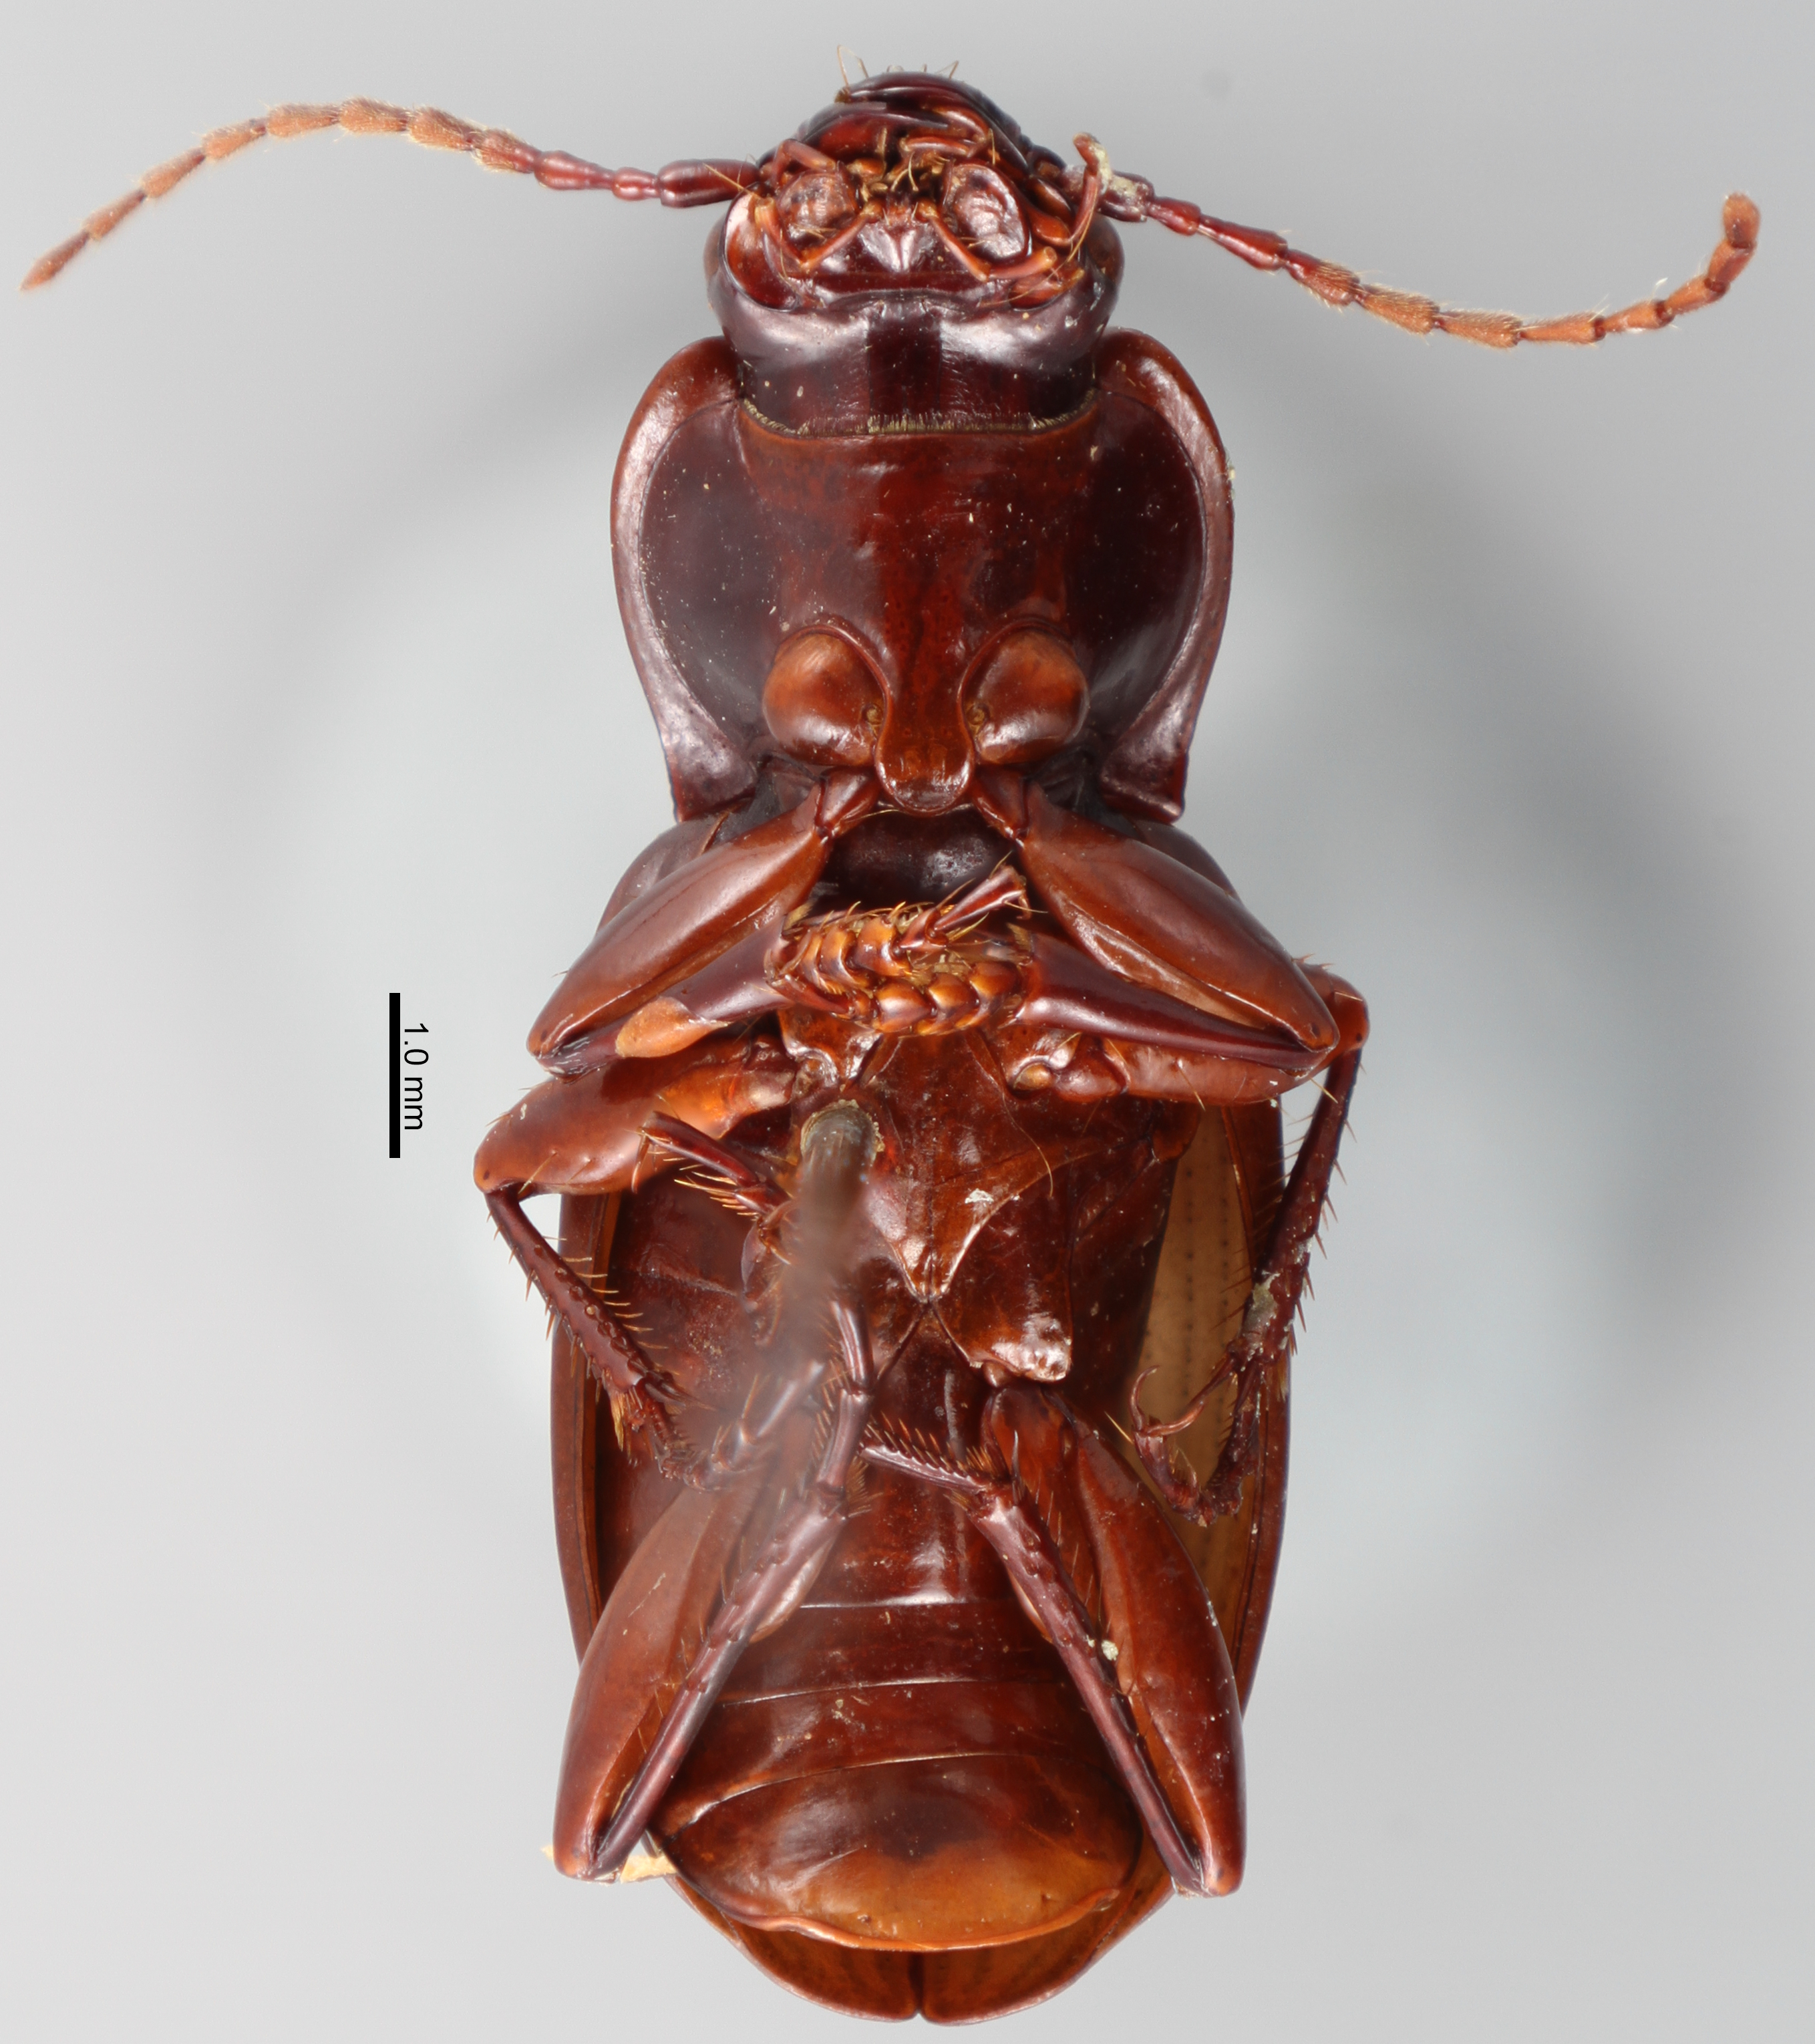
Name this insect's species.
Pterostichus kansanus (also Hypherpes kansanus)
